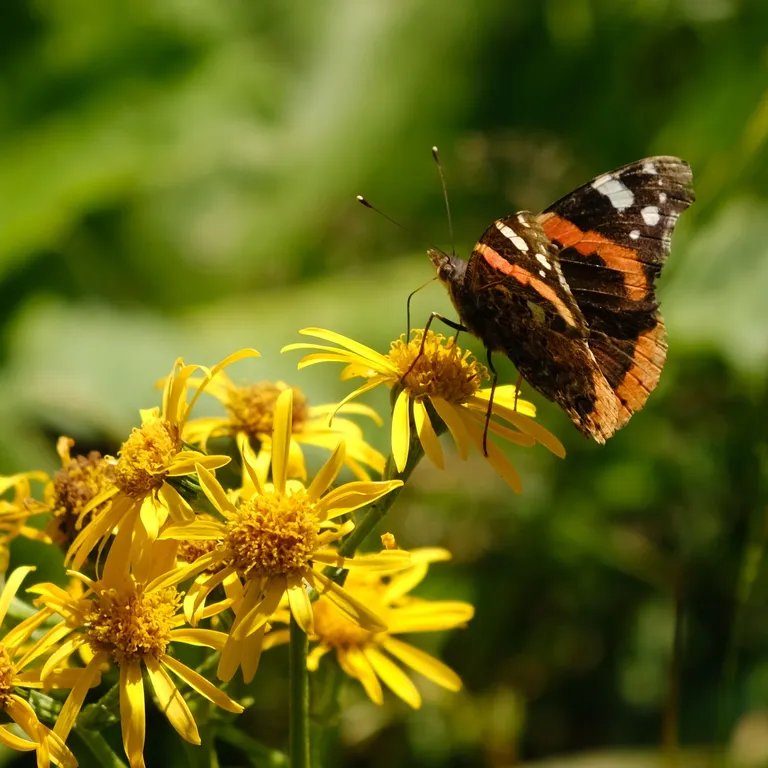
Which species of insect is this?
Vanessa atalanta
